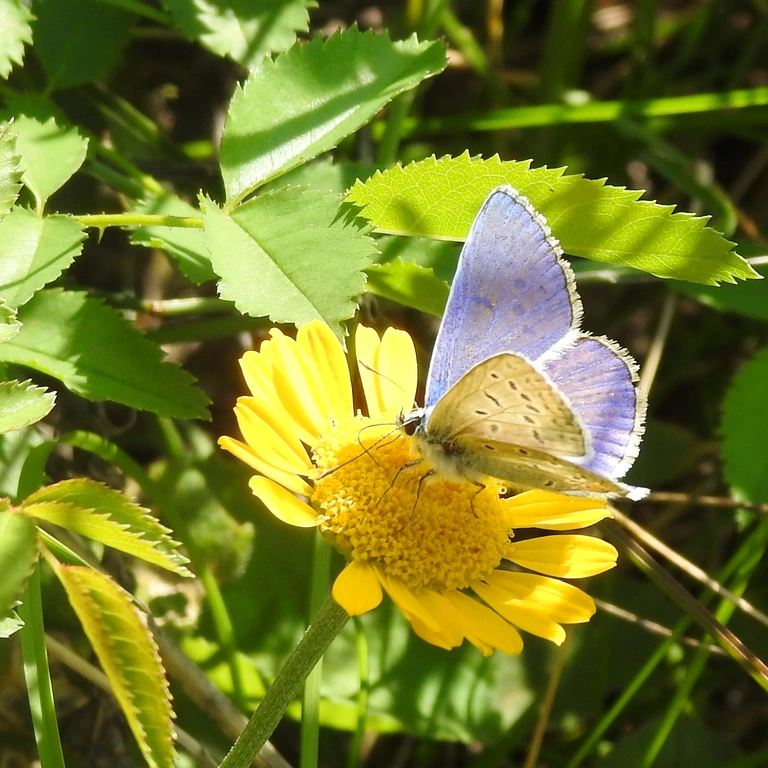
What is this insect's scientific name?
Polyommatus icarus
